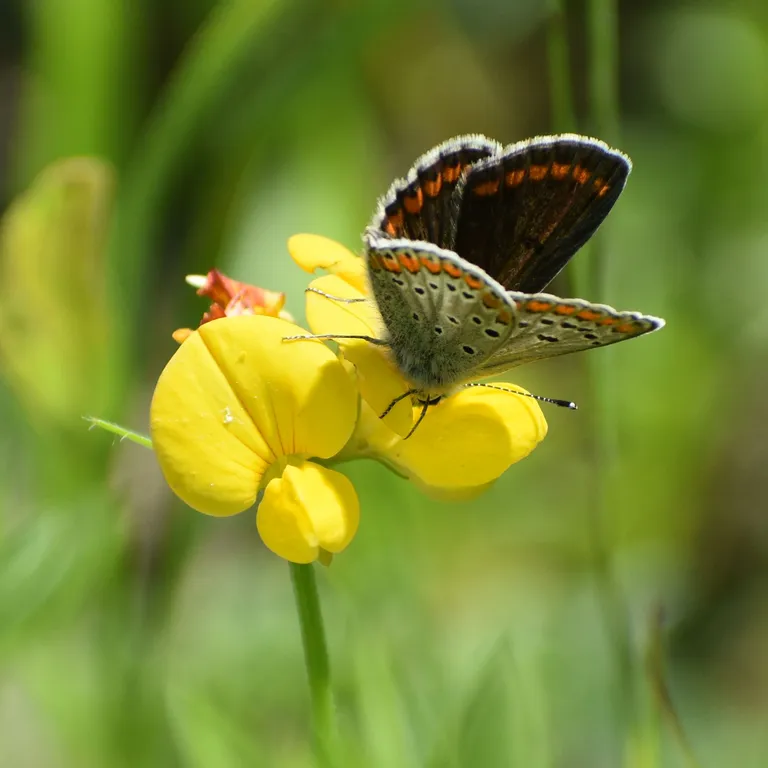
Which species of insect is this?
Aricia agestis/artaxerxes
